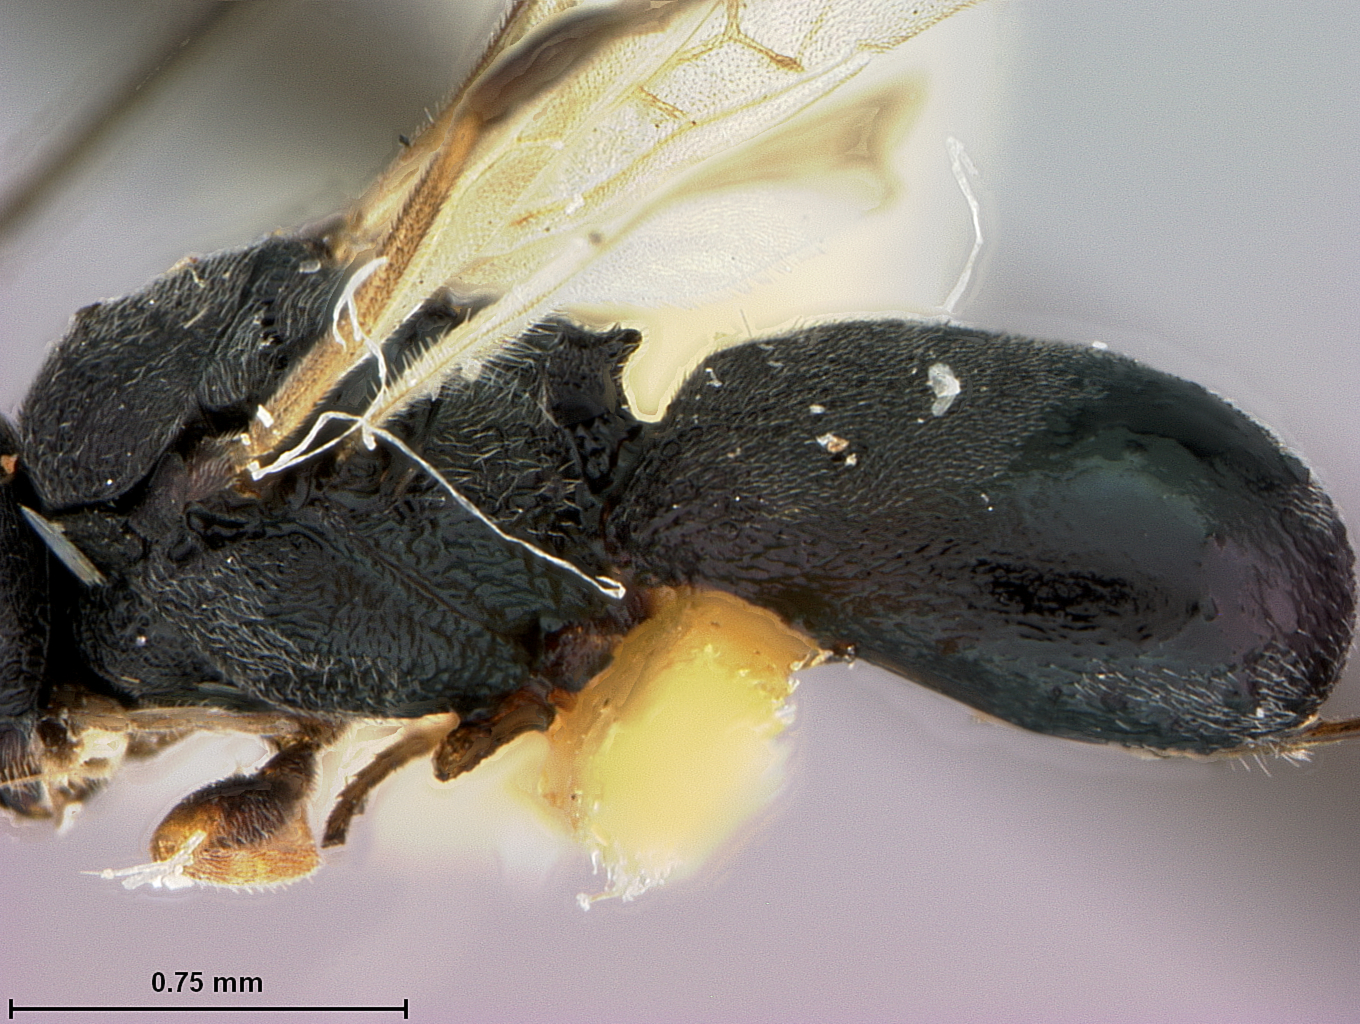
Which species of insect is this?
Chelonus burksi
